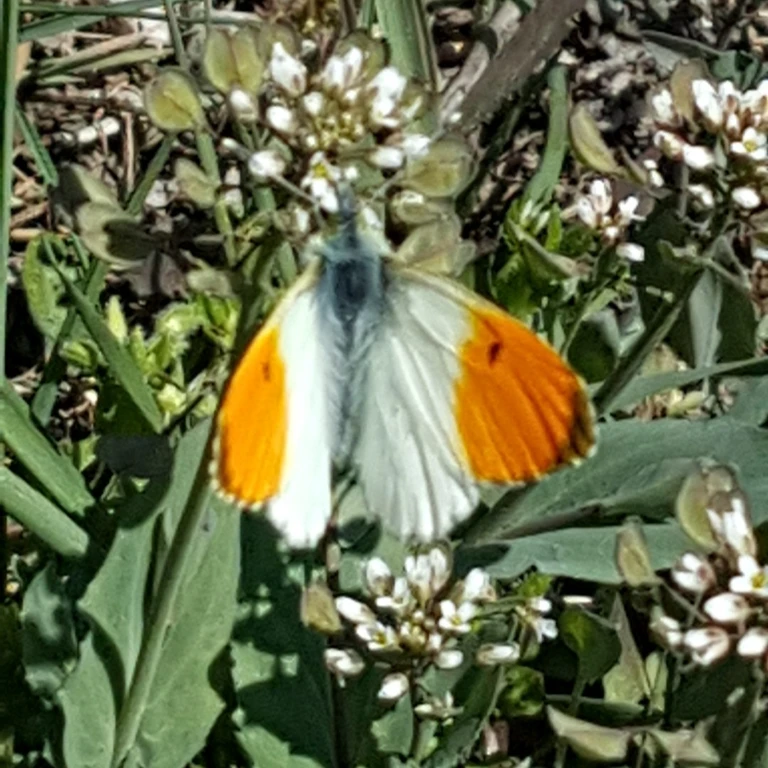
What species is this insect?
Anthocharis cardamines
